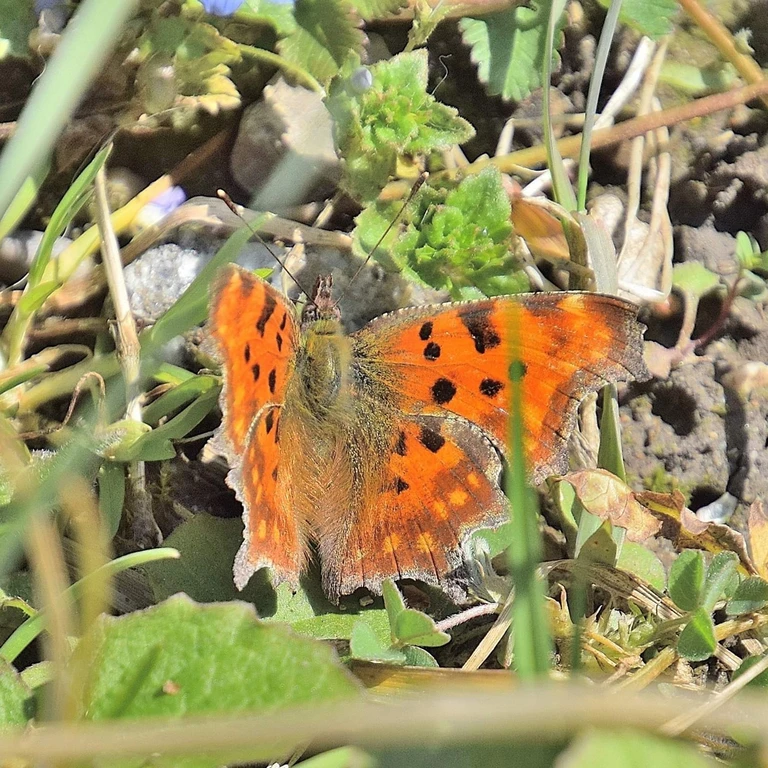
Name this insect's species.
Polygonia c-album
